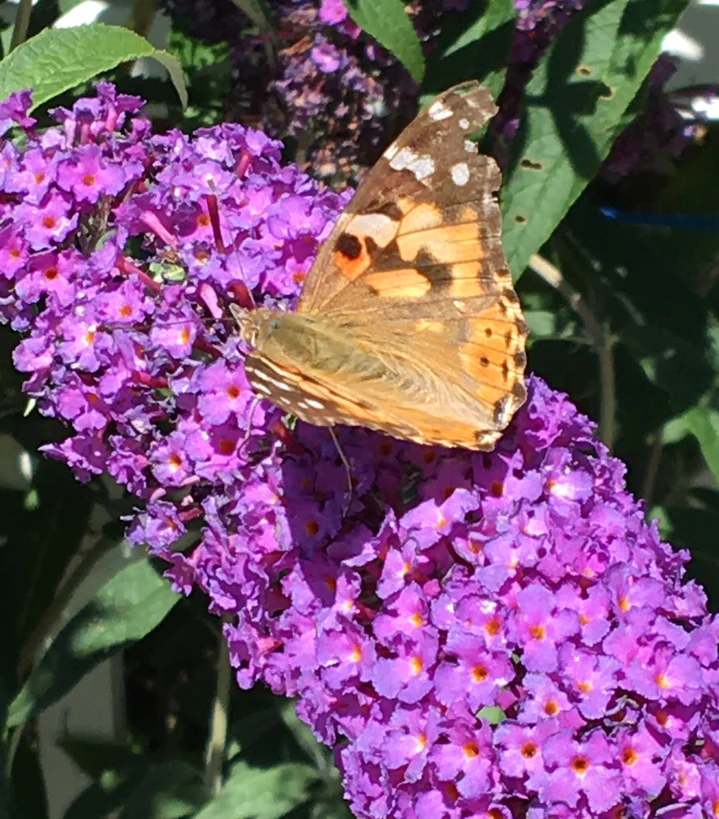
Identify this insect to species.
Vanessa cardui
